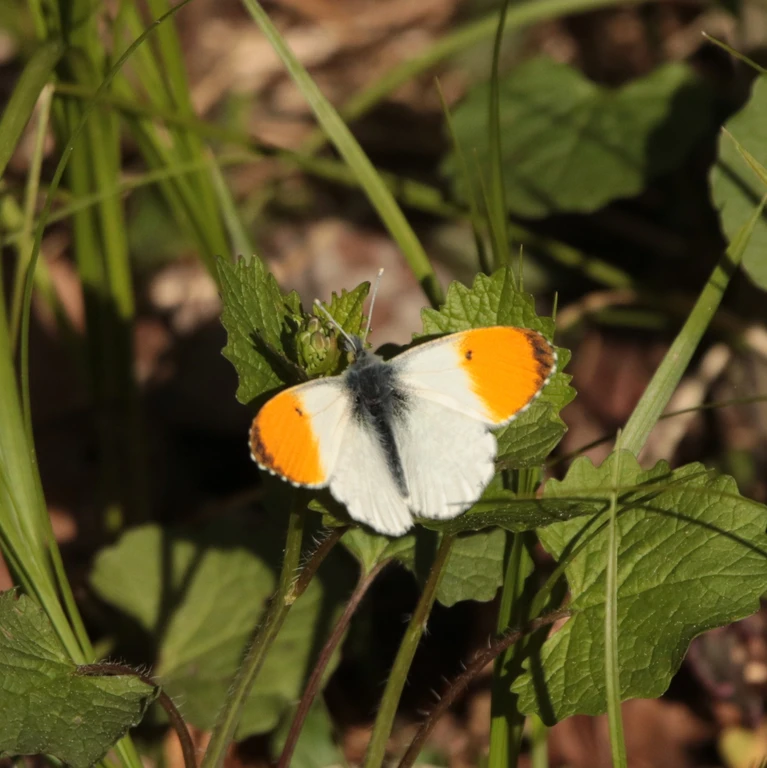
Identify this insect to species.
Anthocharis cardamines
